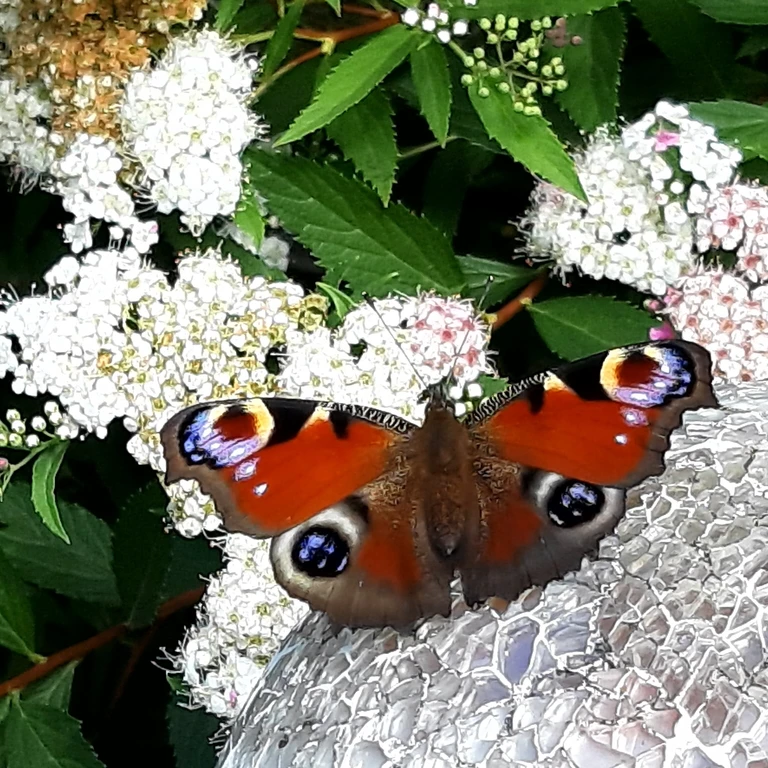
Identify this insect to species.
Aglais io
